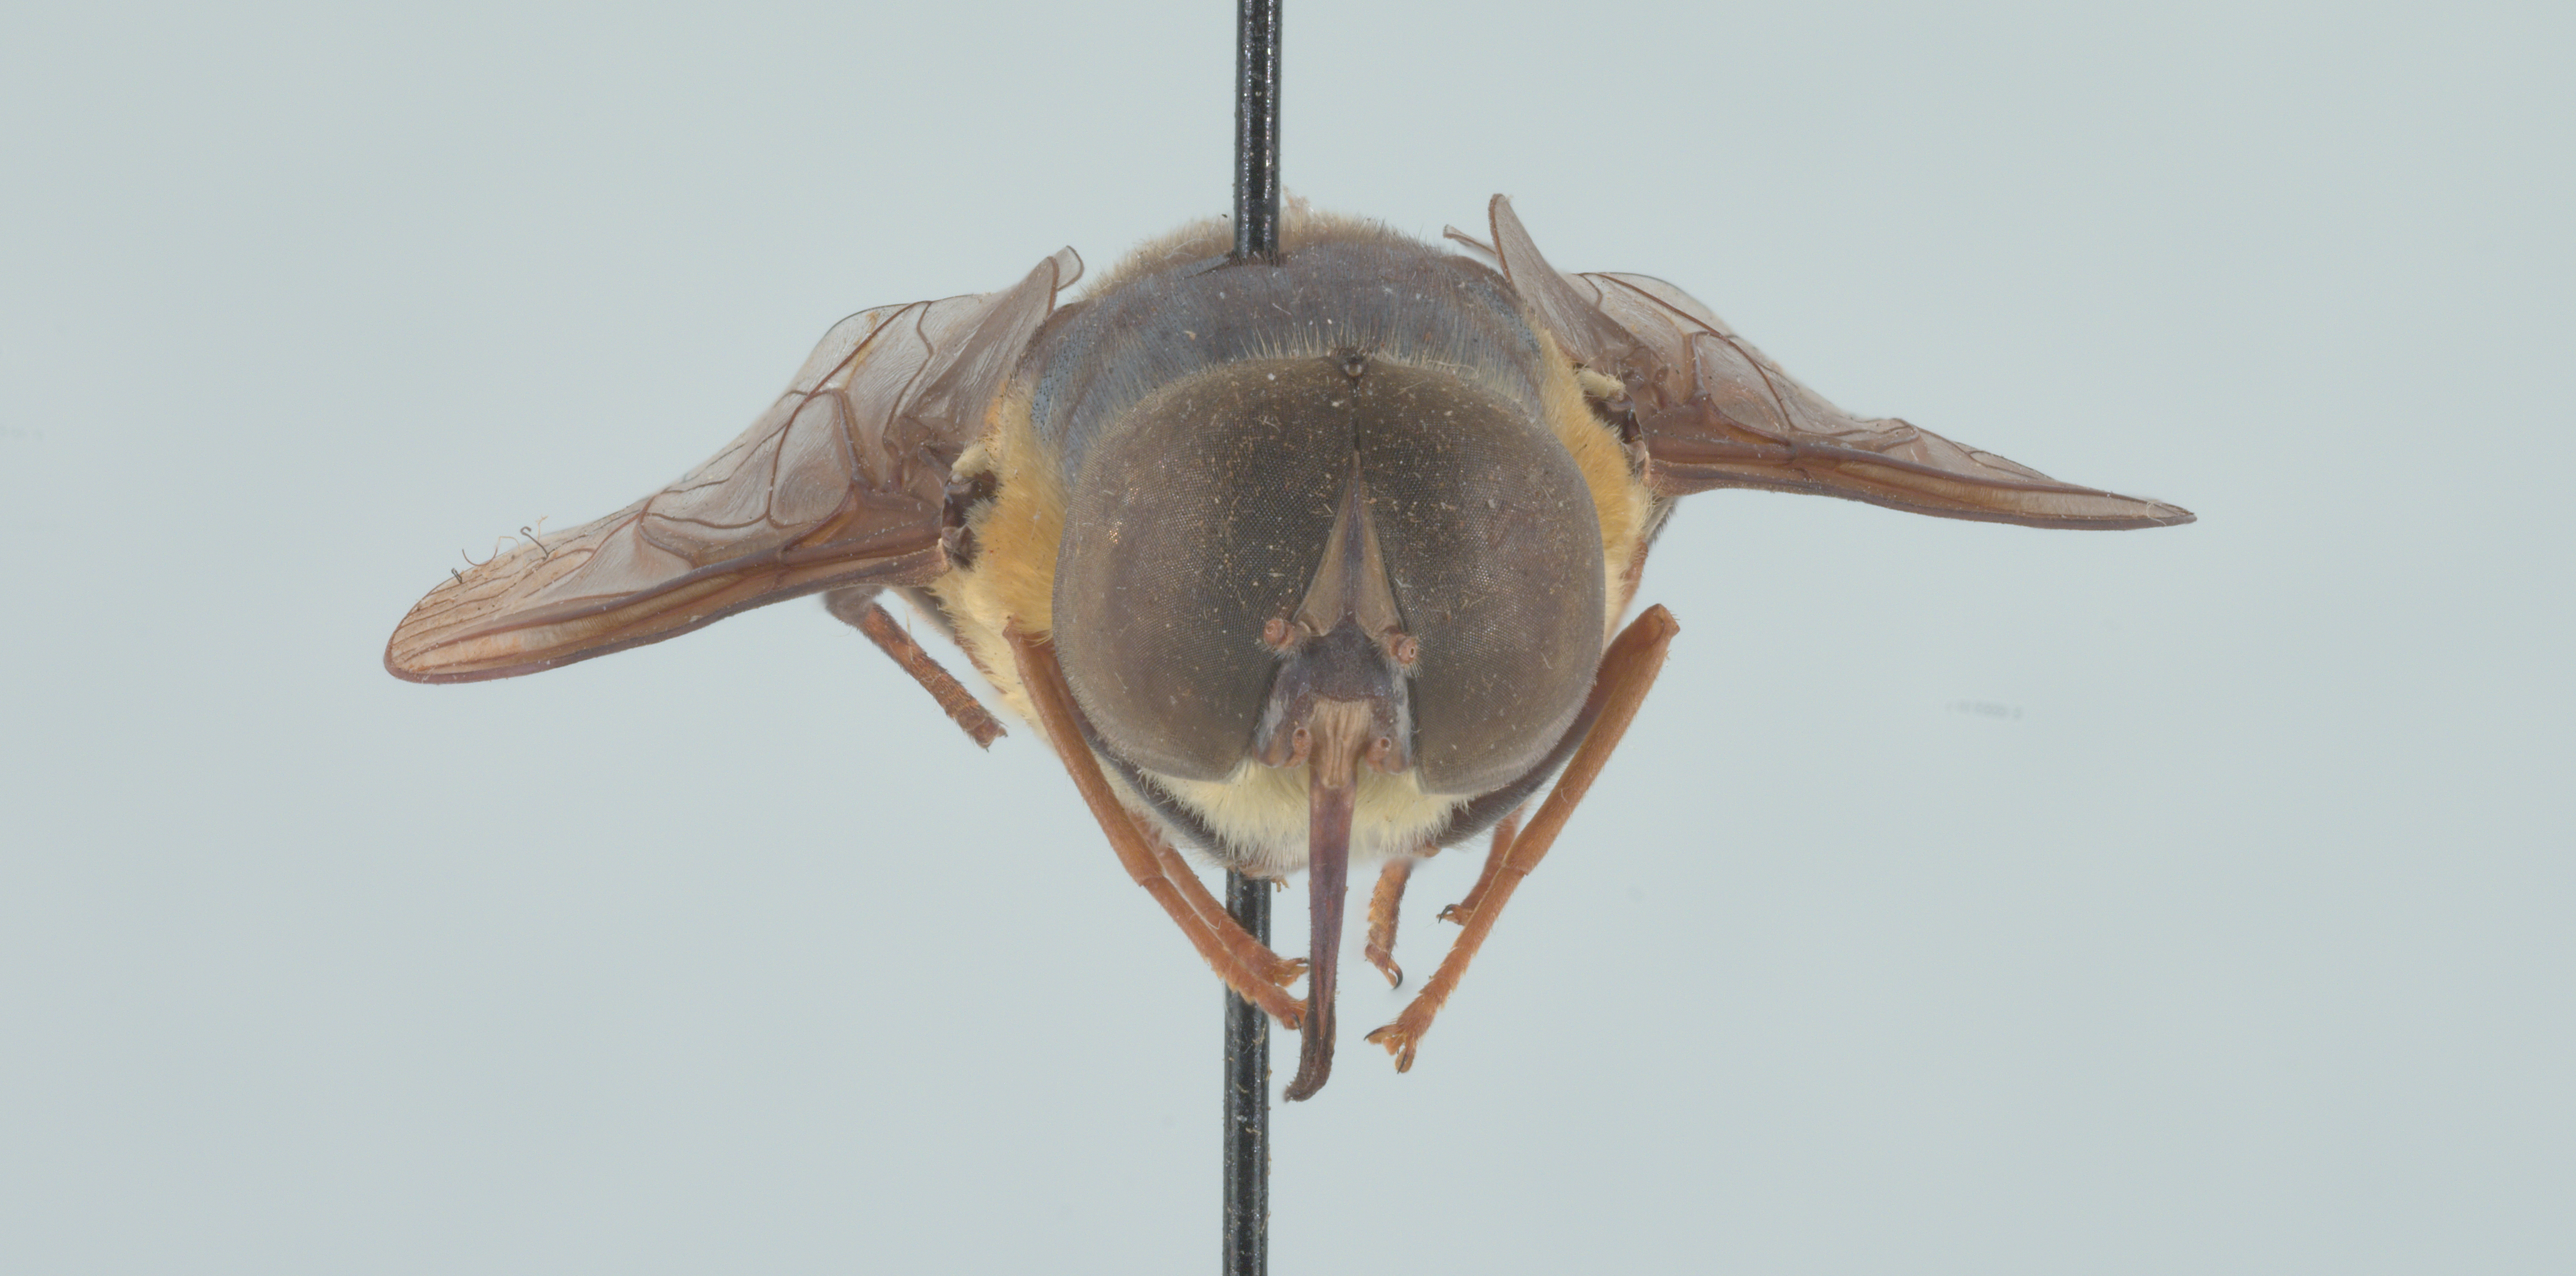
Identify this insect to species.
Trichophthalma scapularis
